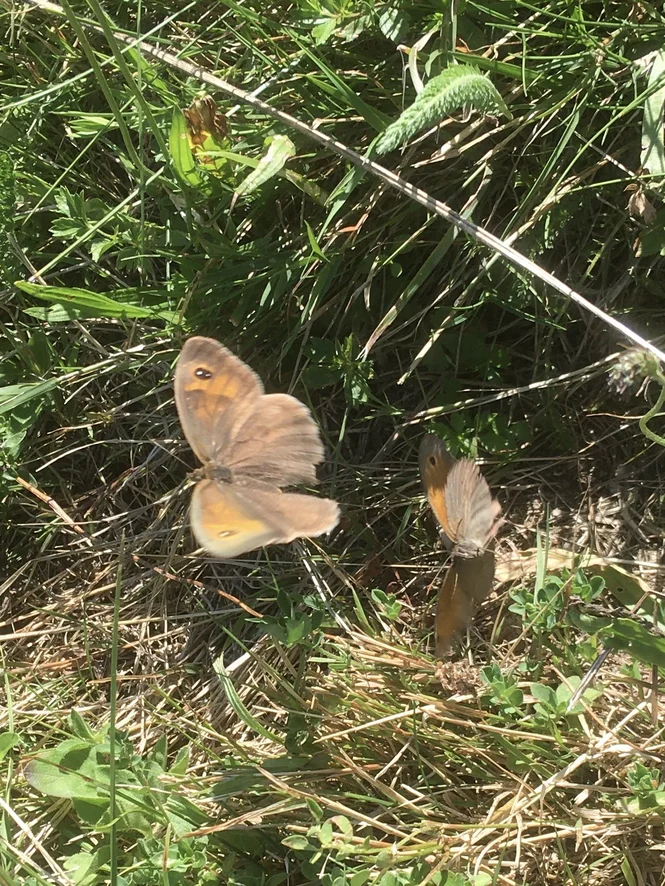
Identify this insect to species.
Maniola jurtina
